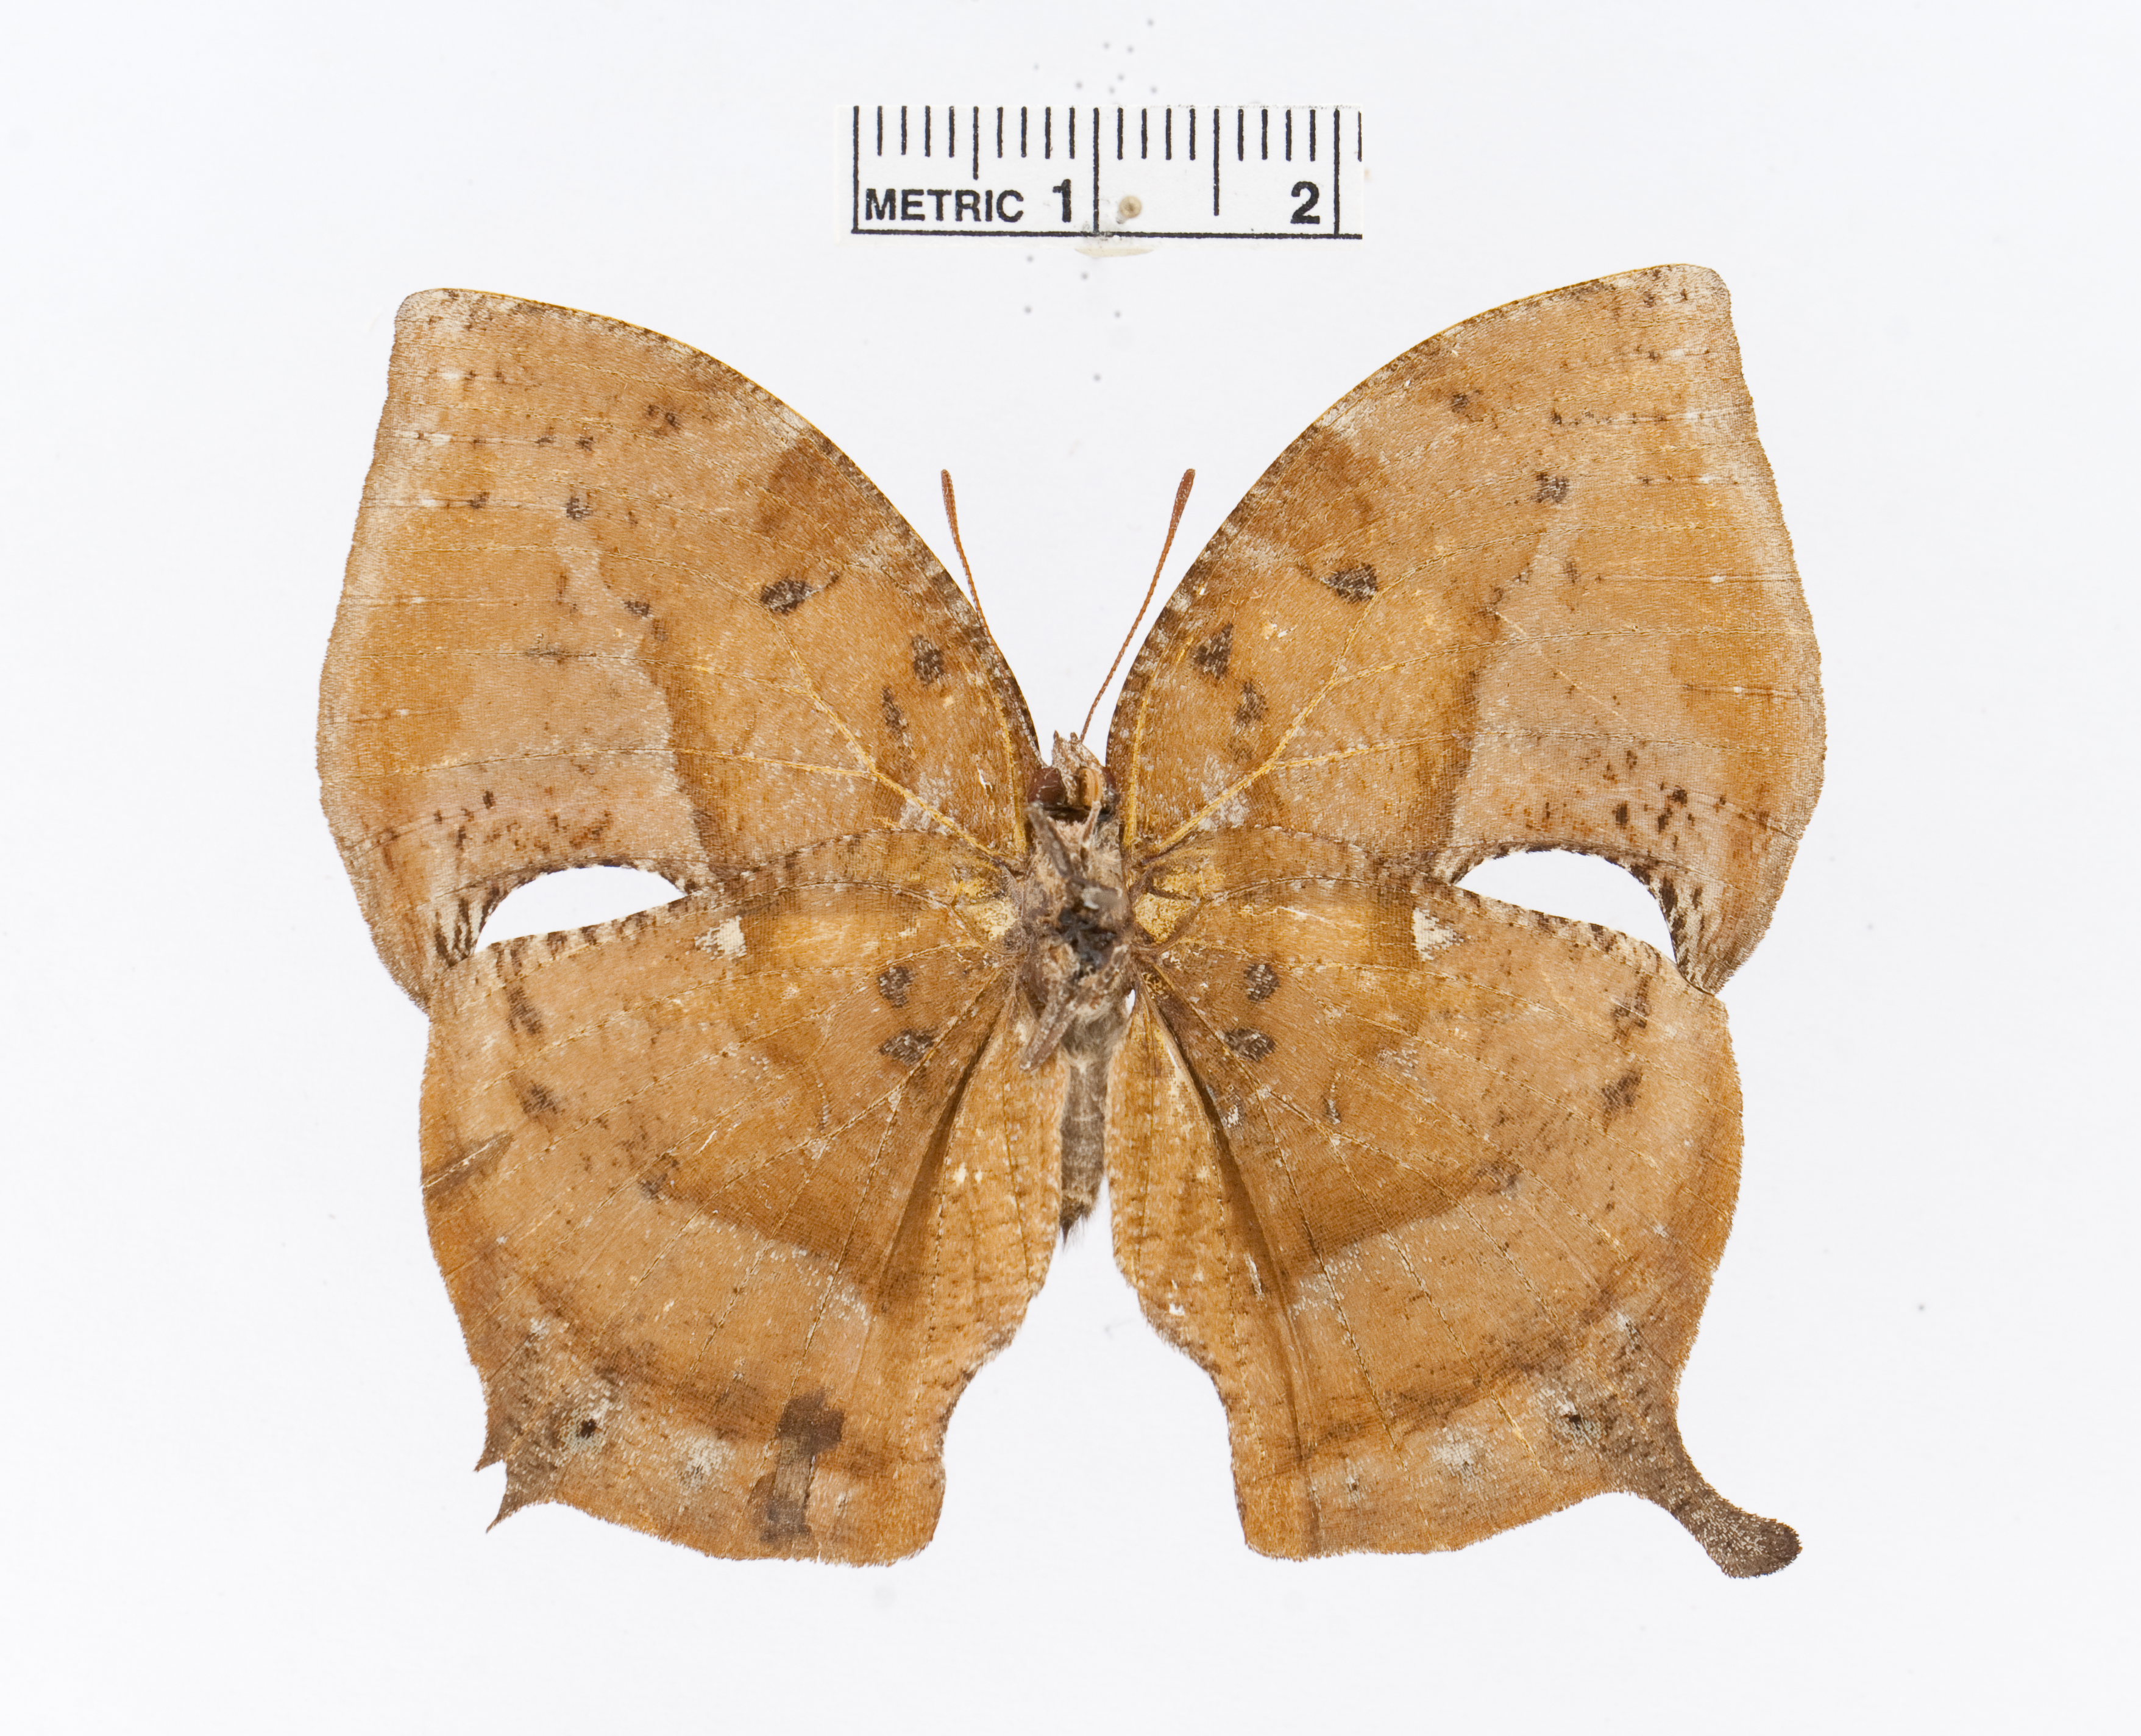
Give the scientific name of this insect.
Memphis lyceus
